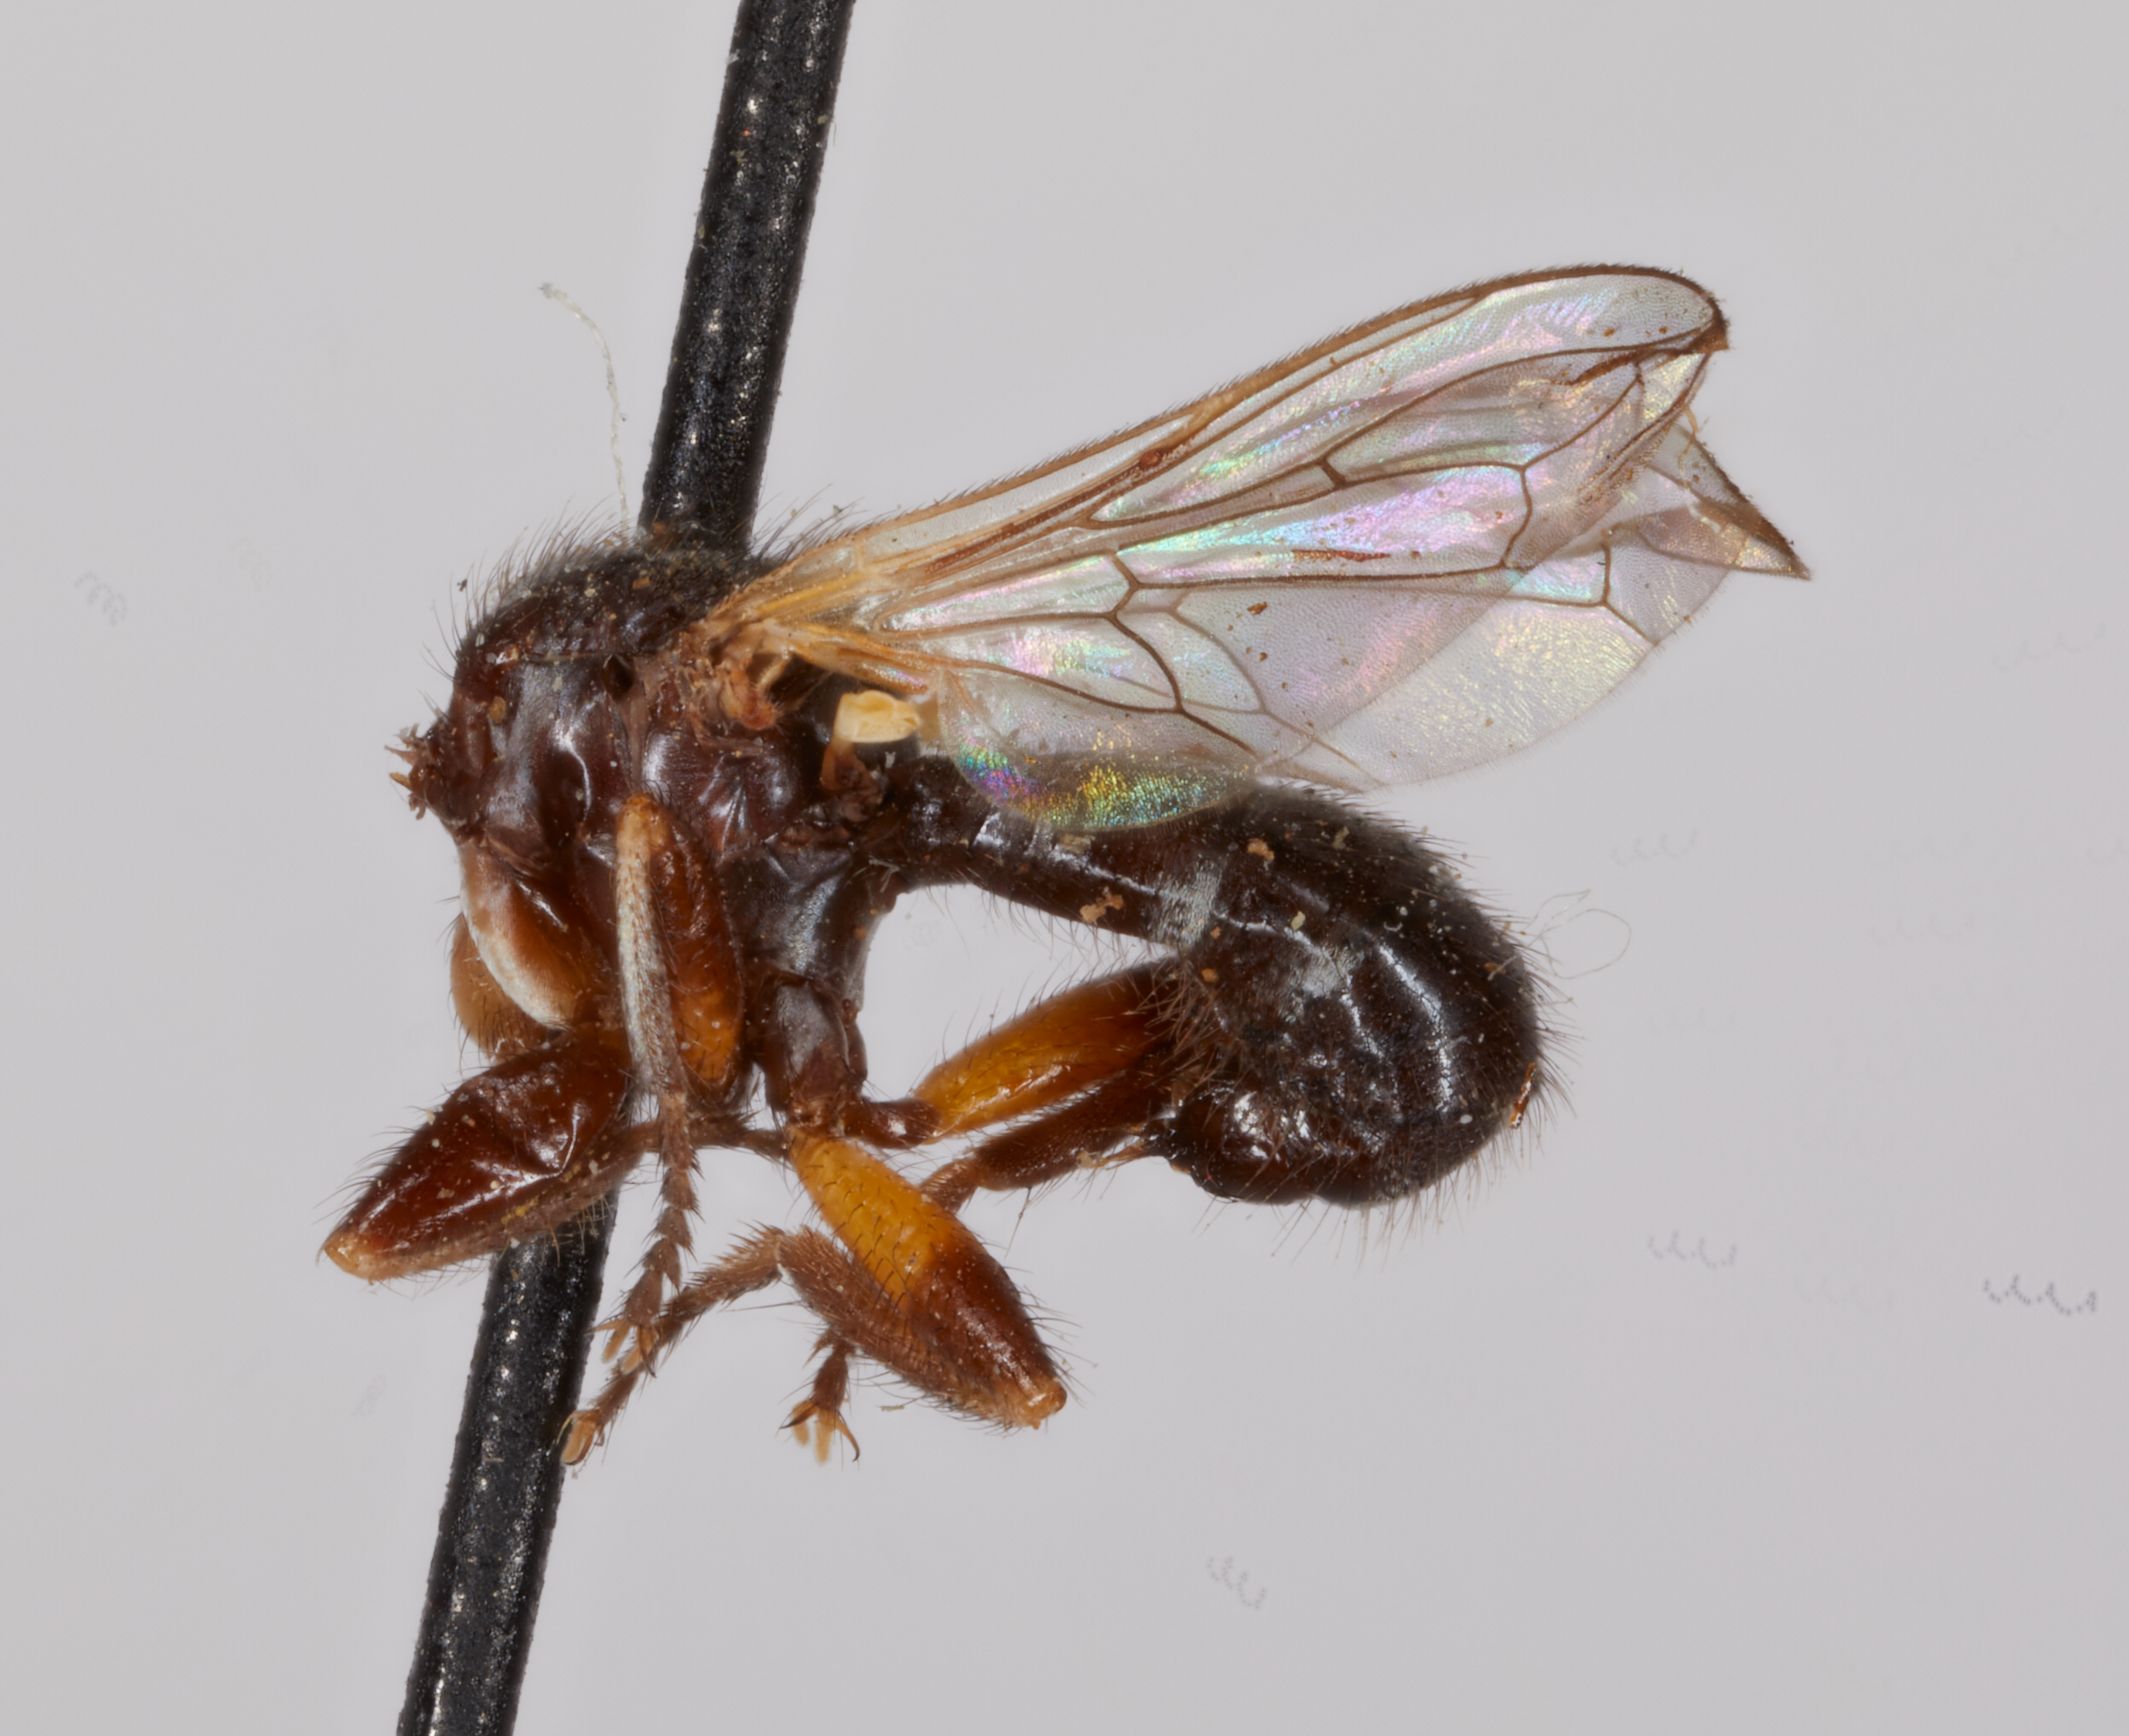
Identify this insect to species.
Occemyia hyalipennis
